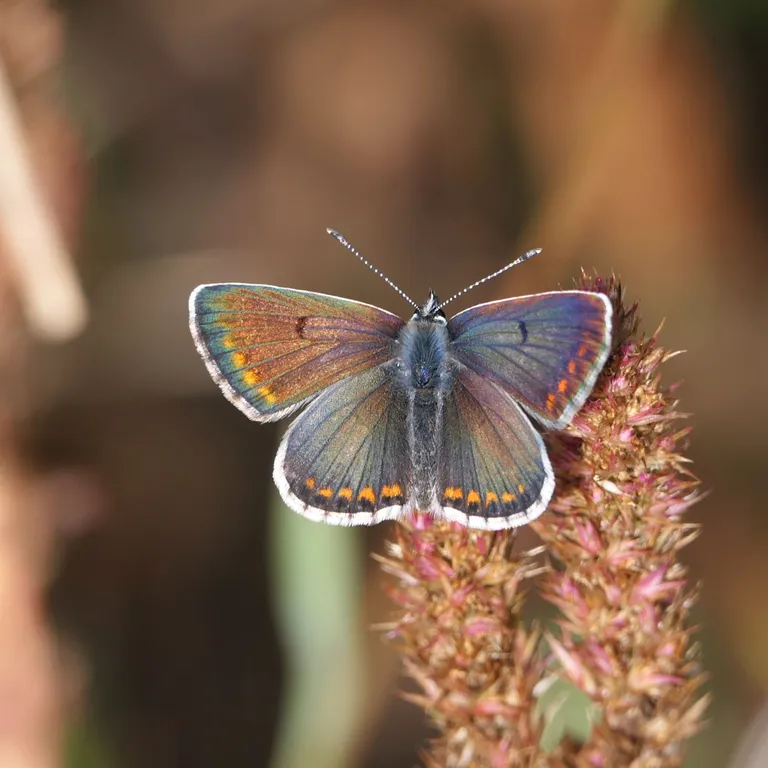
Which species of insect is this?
Aricia agestis/artaxerxes
